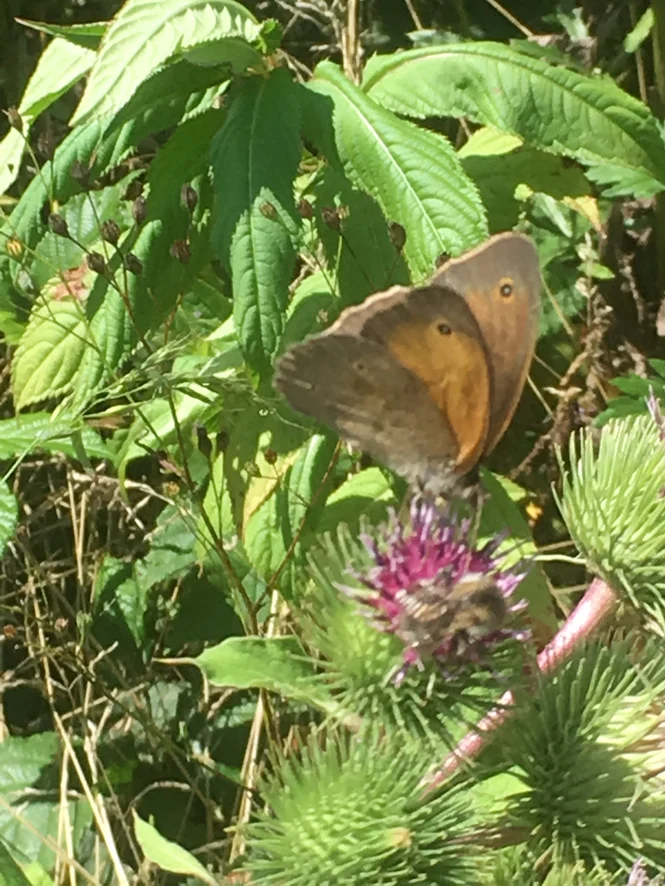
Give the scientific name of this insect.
Maniola jurtina
